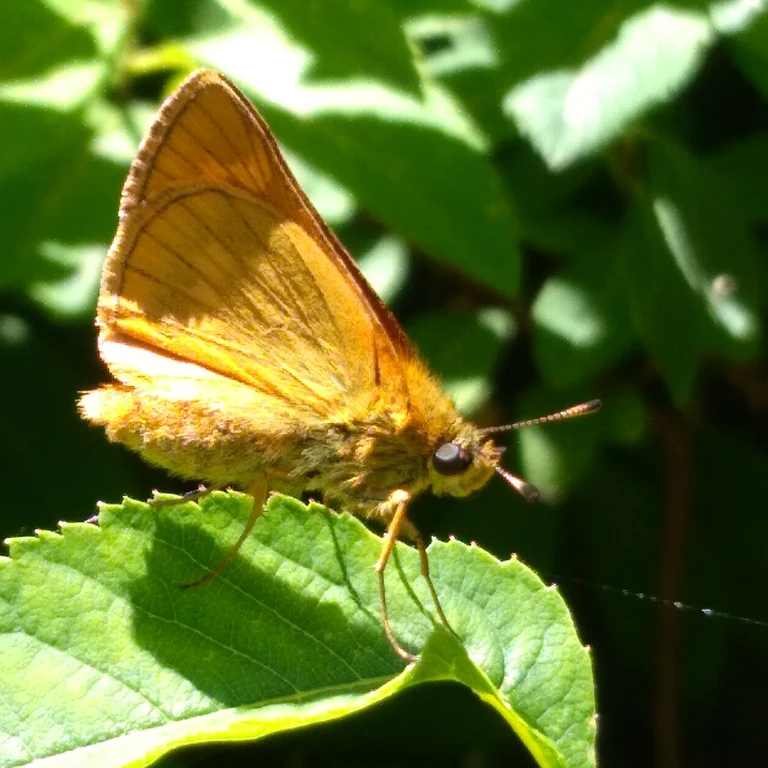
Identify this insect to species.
Ochlodes sylvanus (also Ochlodes venata)
